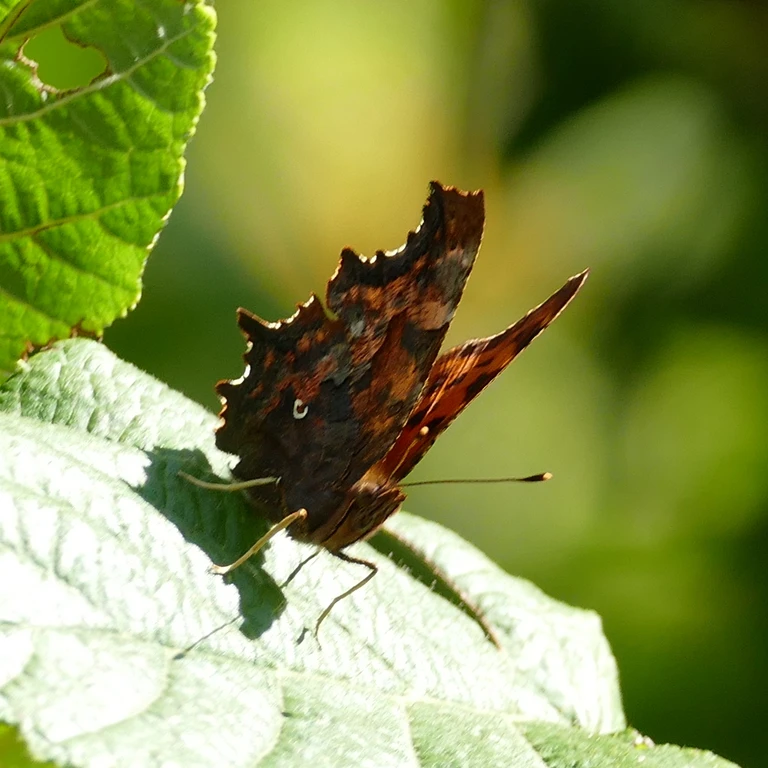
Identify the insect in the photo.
Polygonia c-album
